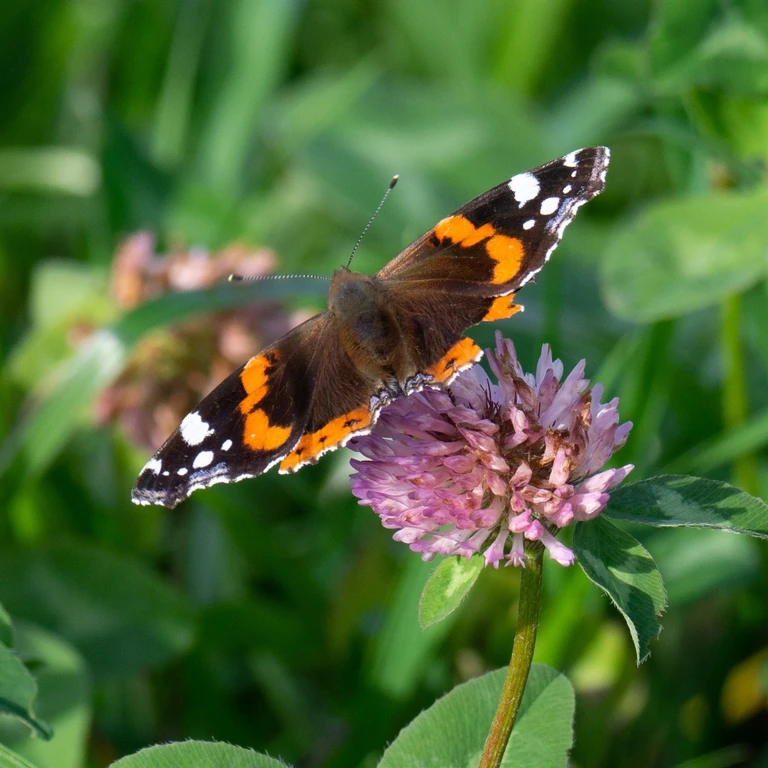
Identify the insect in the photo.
Vanessa atalanta
